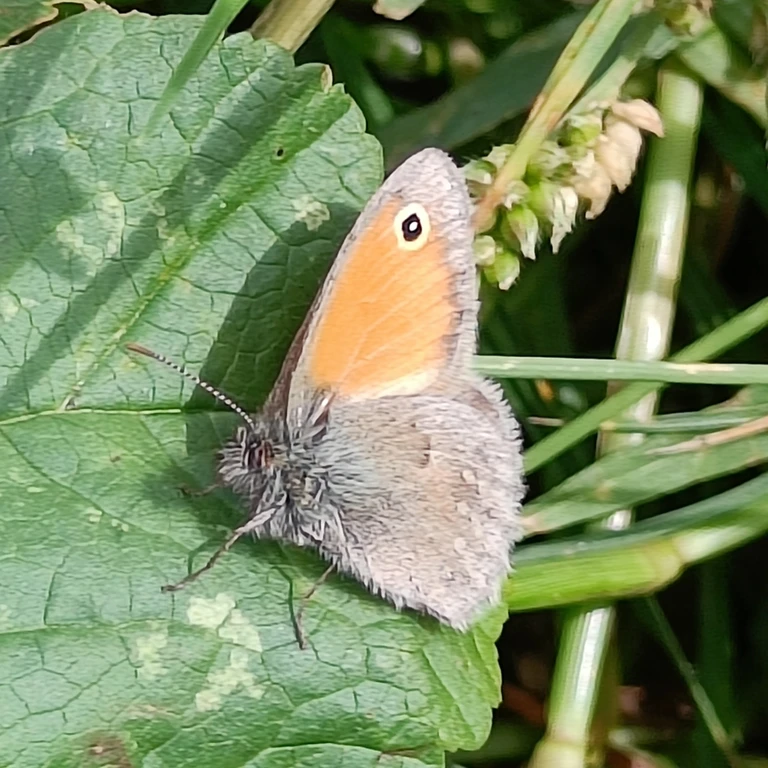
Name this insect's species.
Coenonympha pamphilus
